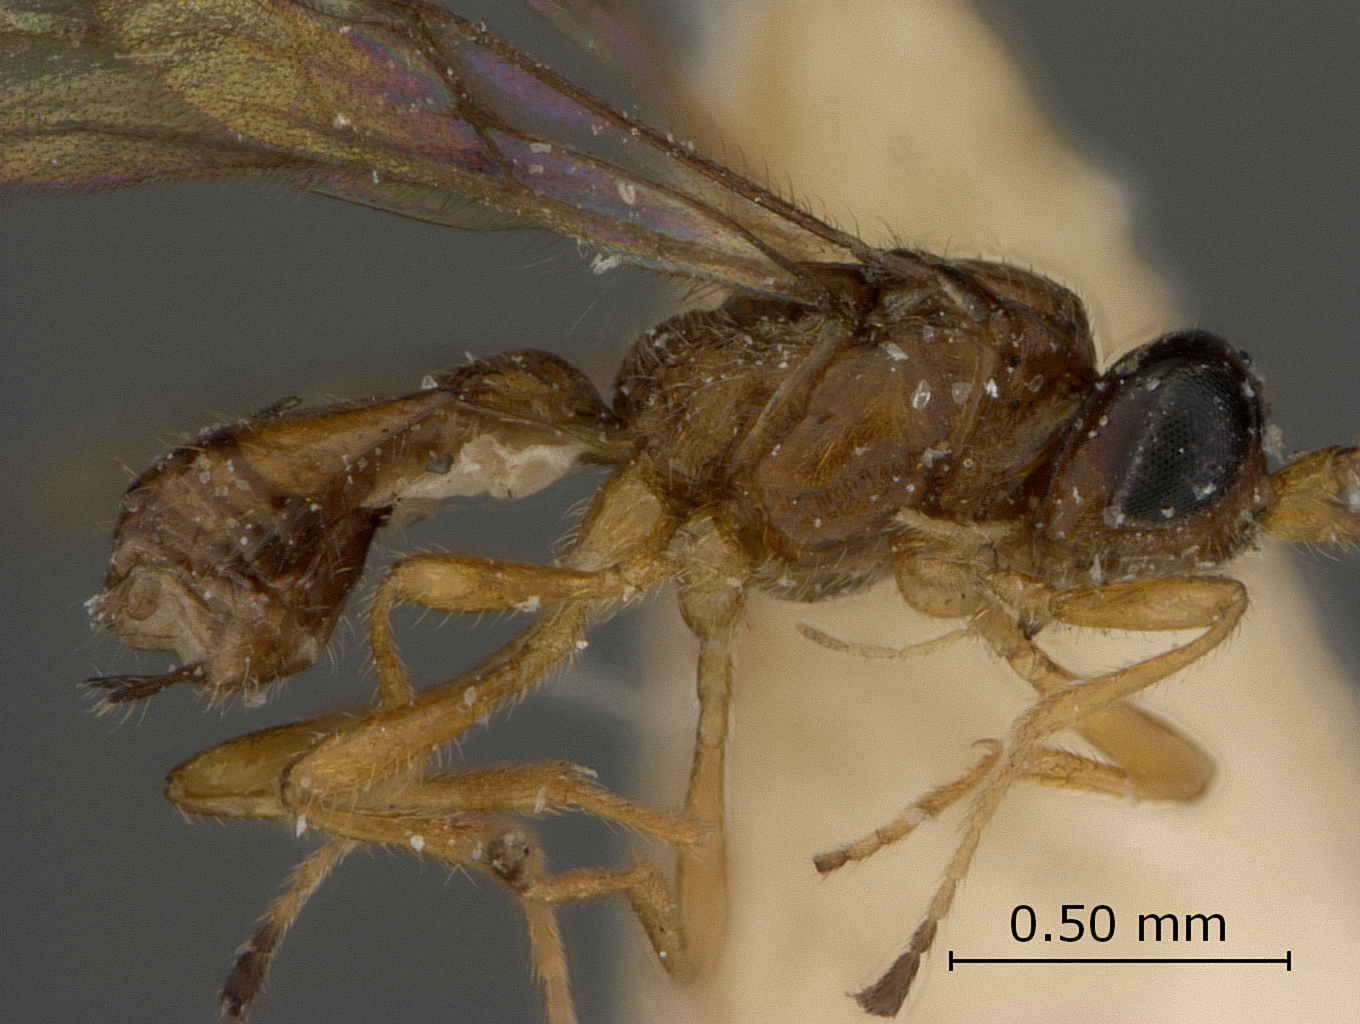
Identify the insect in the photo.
Opius alternantherae
